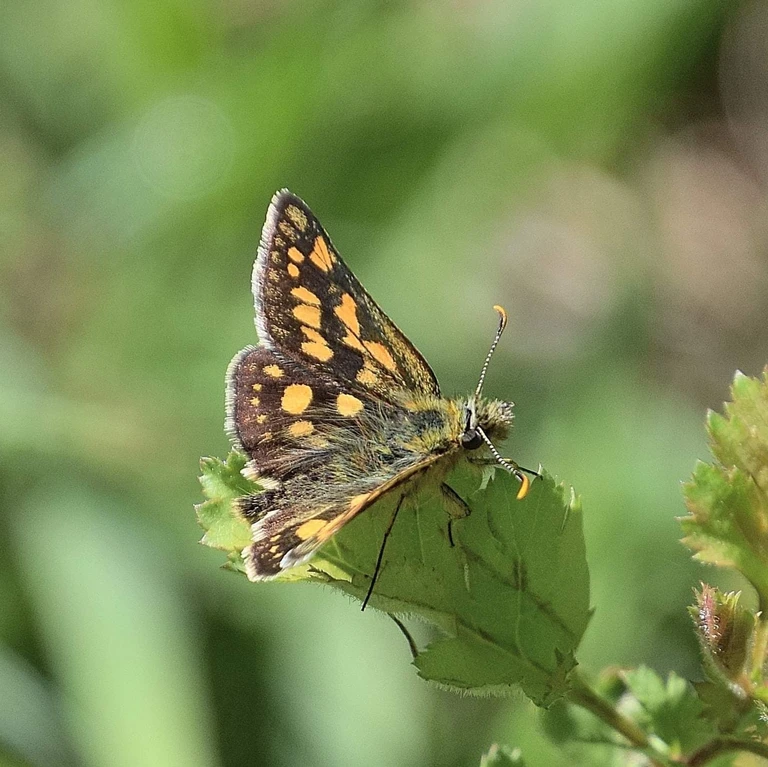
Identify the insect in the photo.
Carterocephalus palaemon
